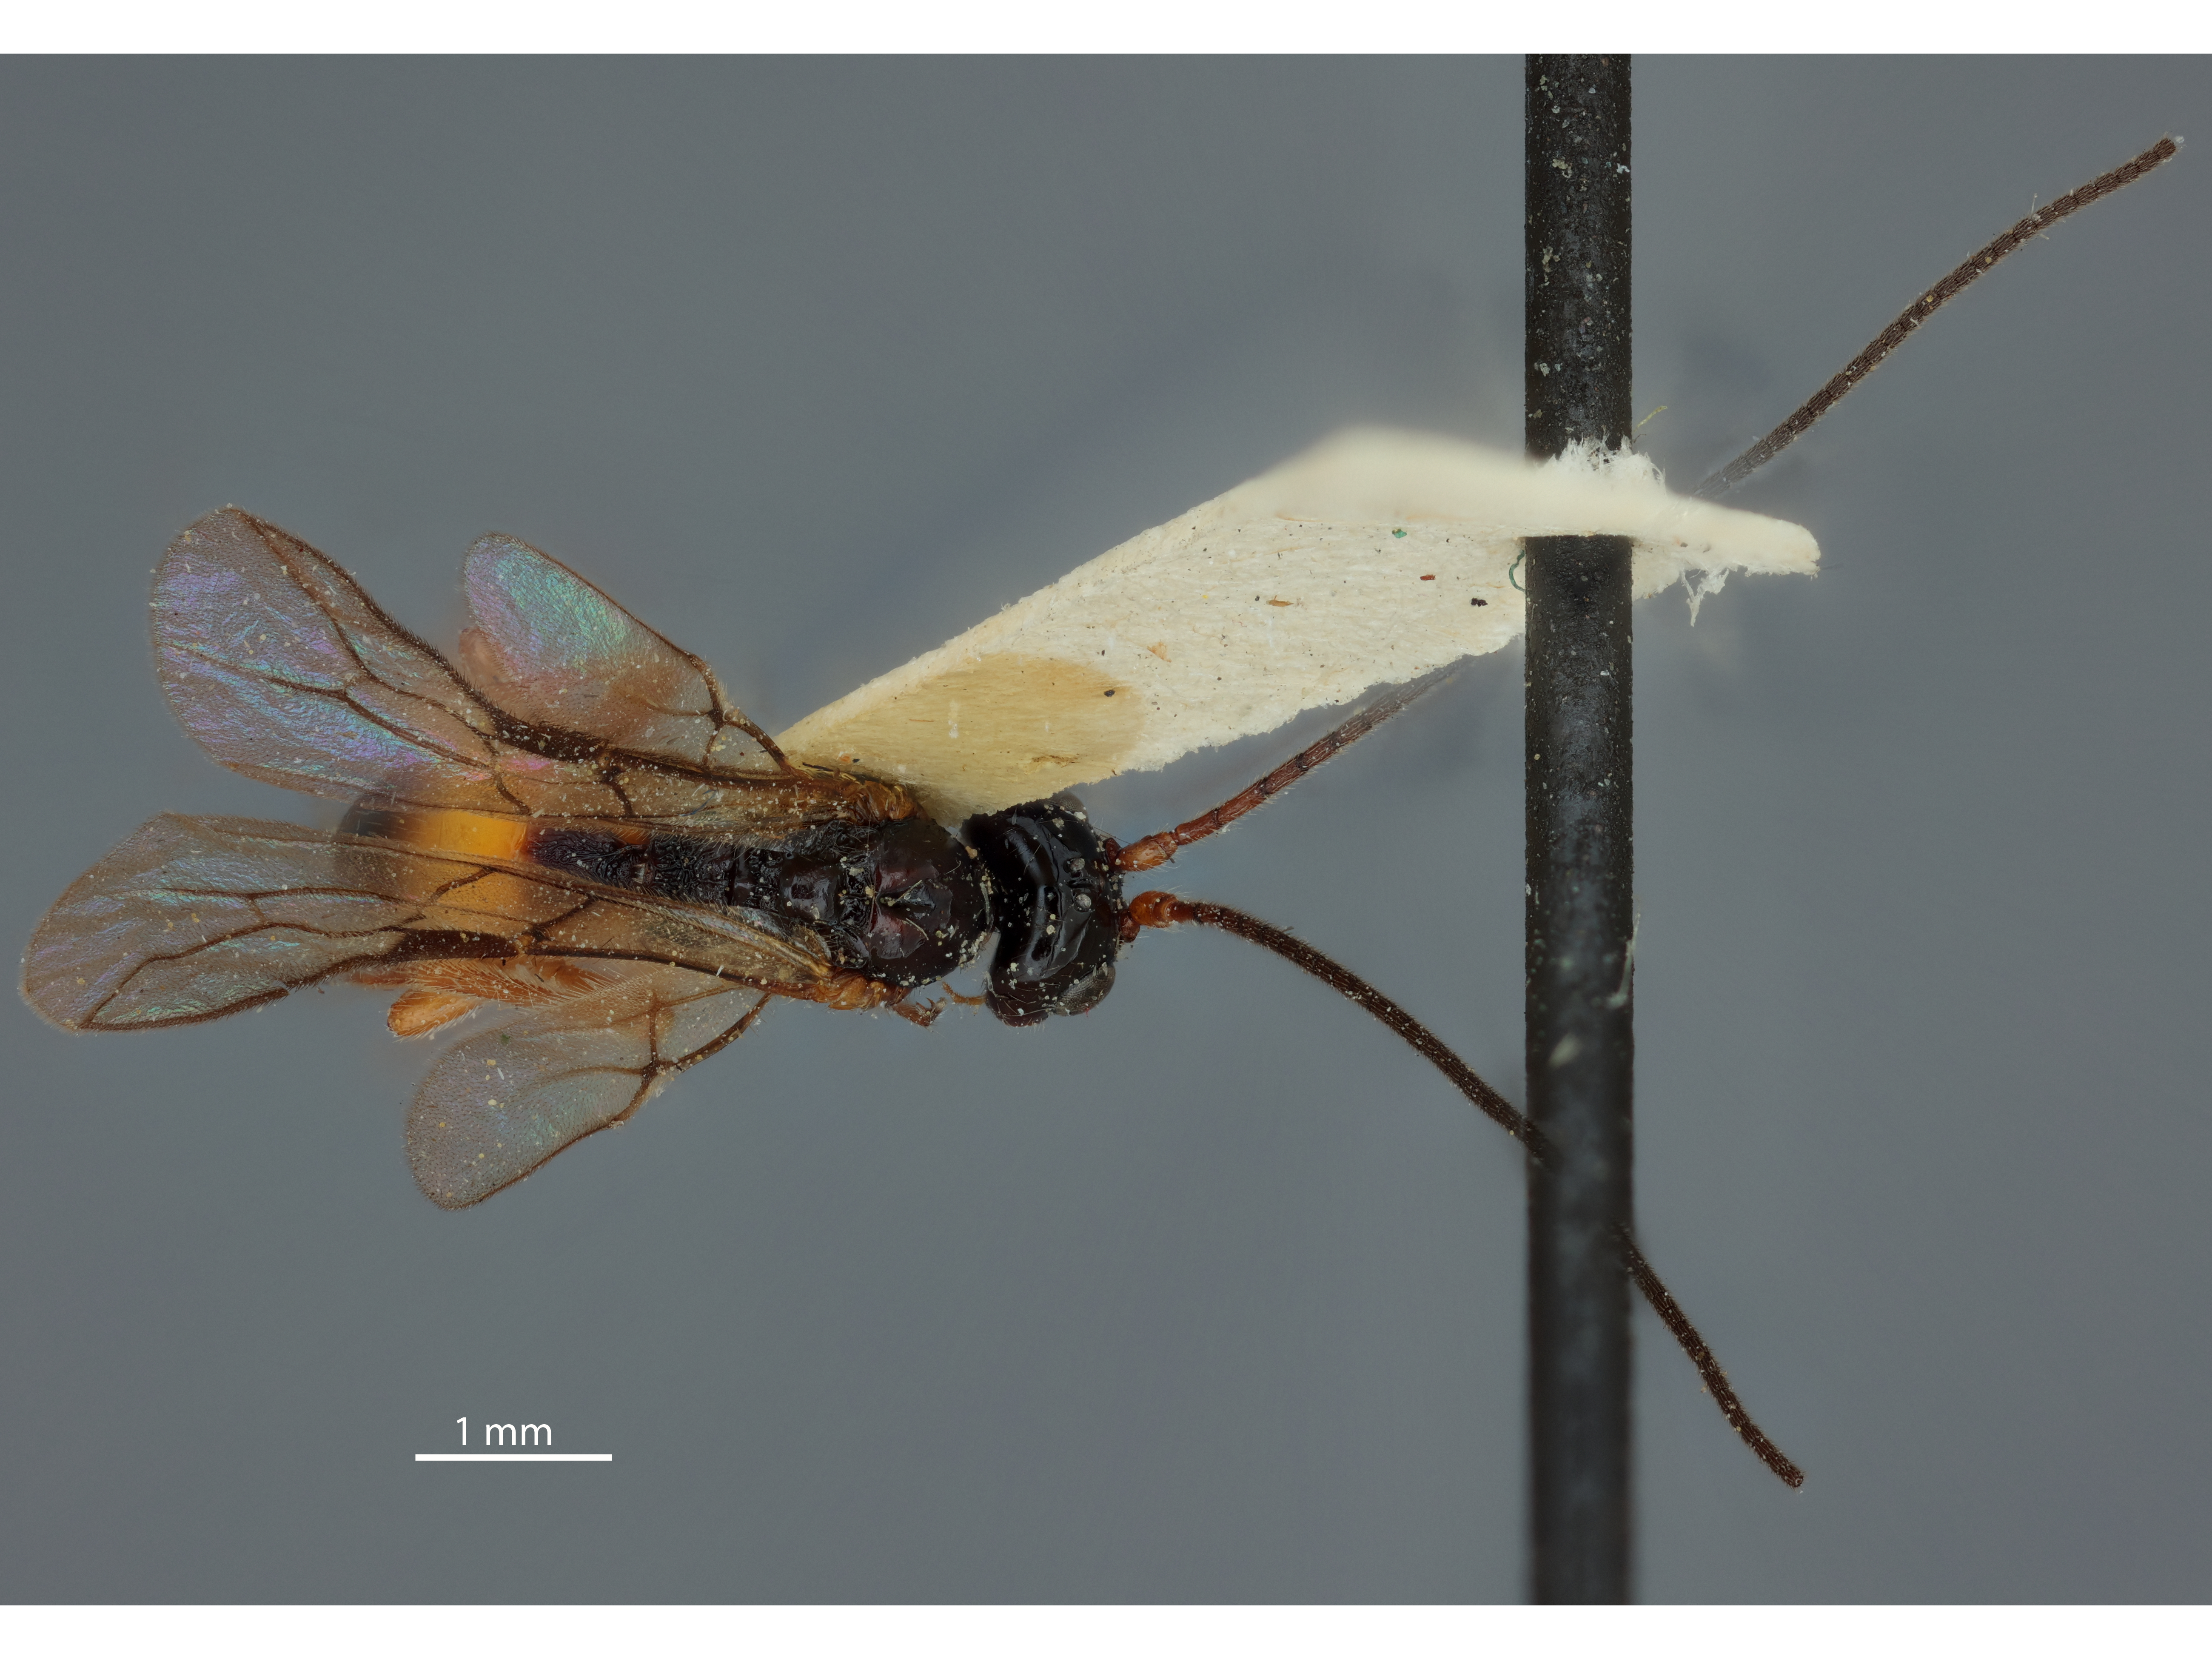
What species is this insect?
Phaenocarpa curvata
